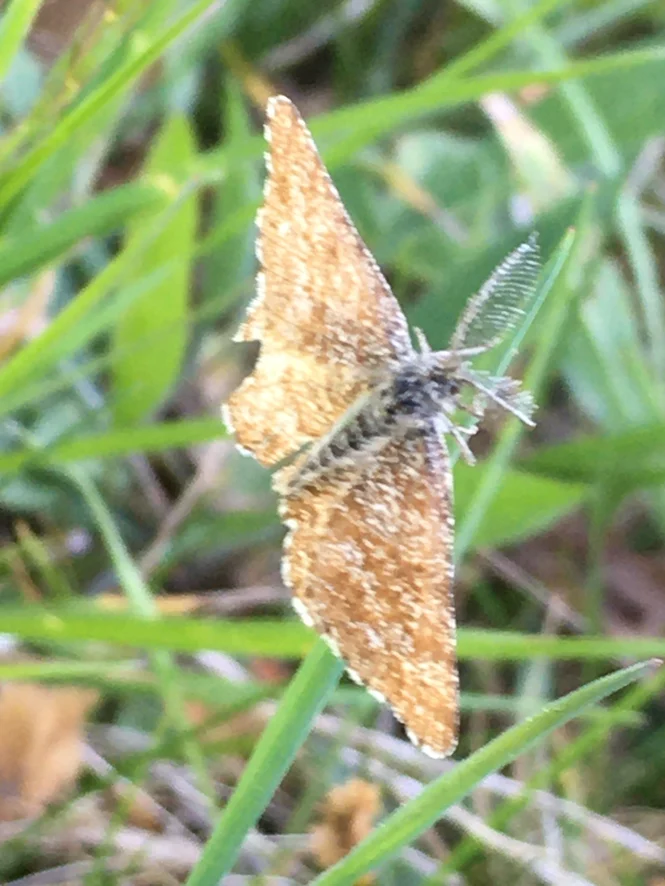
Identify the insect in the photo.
Ematurga atomaria
